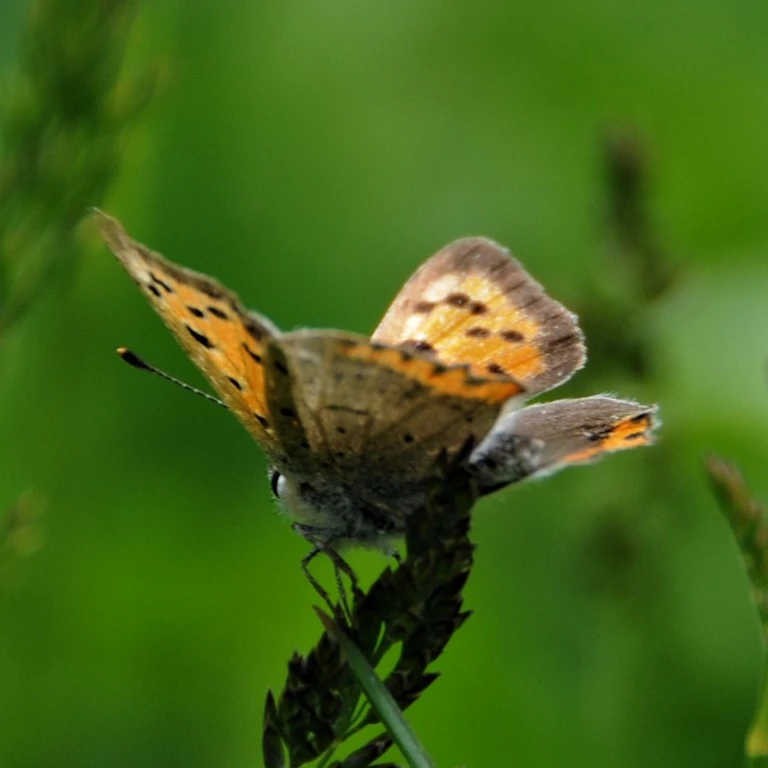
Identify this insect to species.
Lycaena phlaeas
